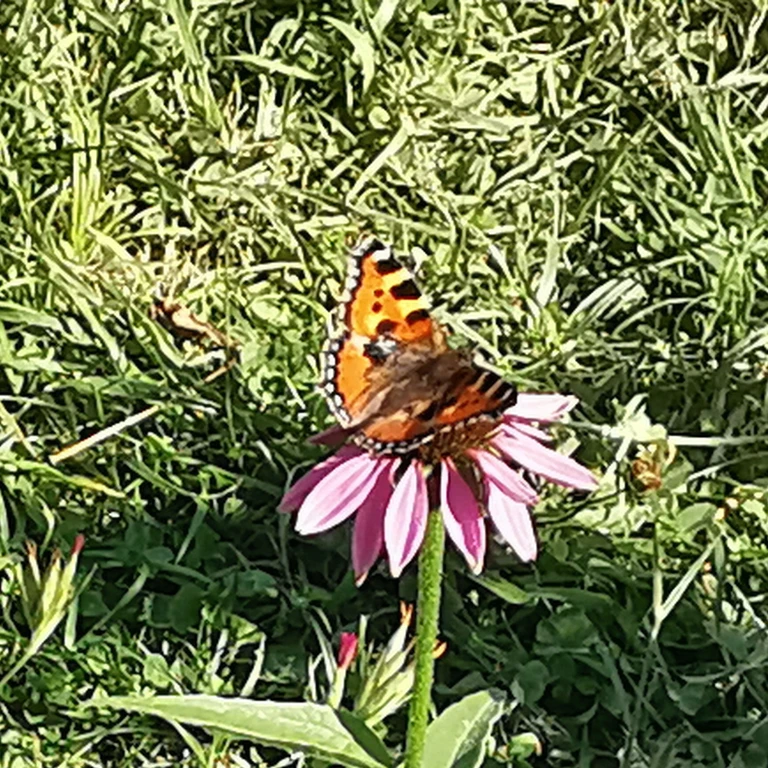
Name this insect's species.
Aglais urticae
